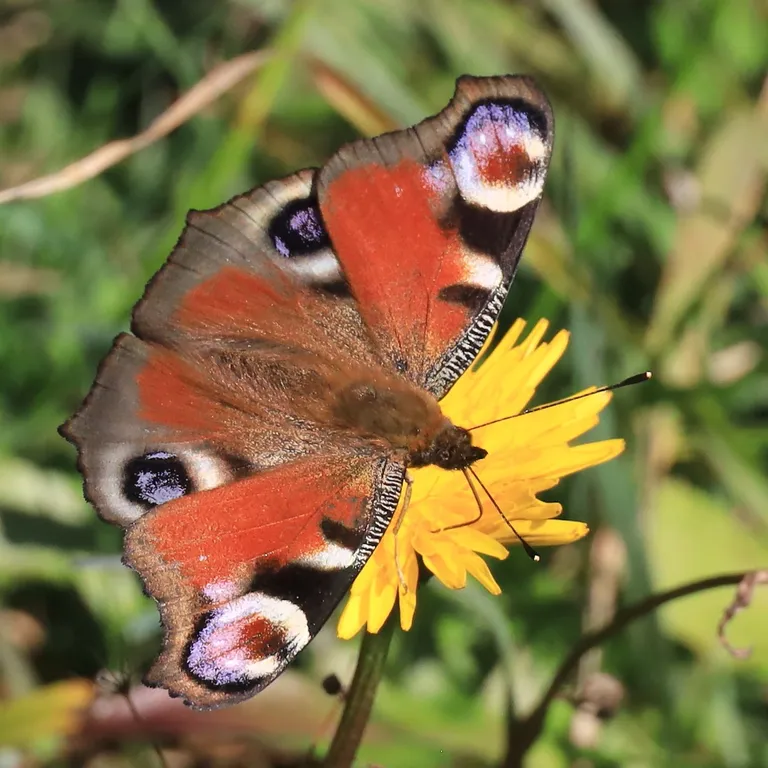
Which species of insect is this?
Aglais io
